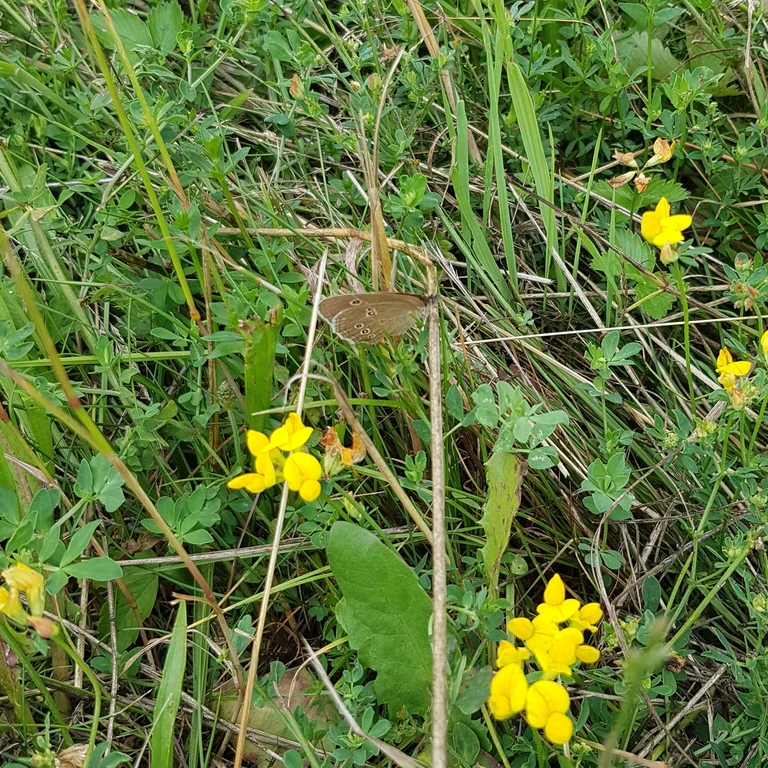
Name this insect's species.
Aphantopus hyperantus
